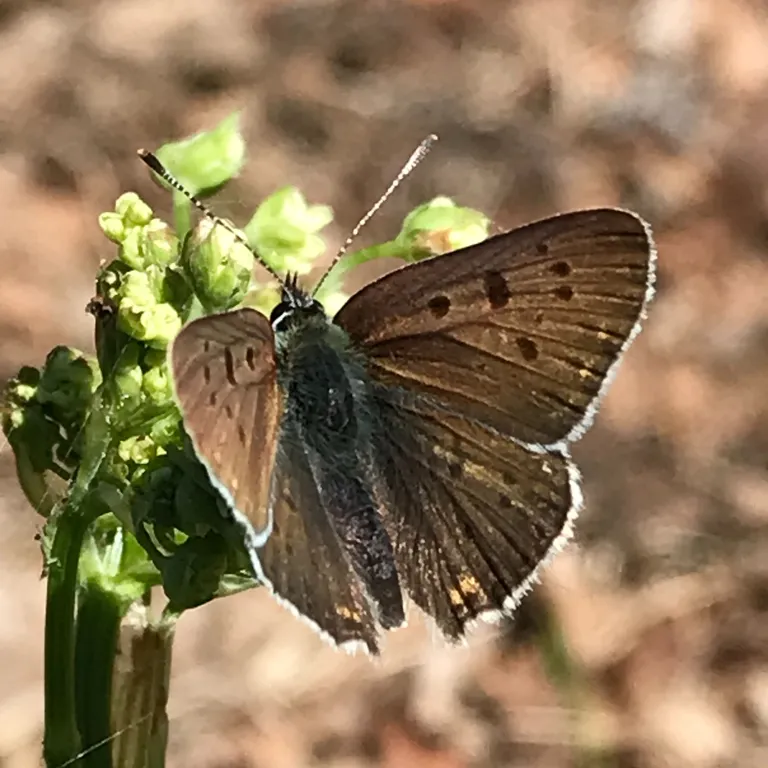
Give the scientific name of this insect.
Lycaena tityrus (also Loweia tityrus)
